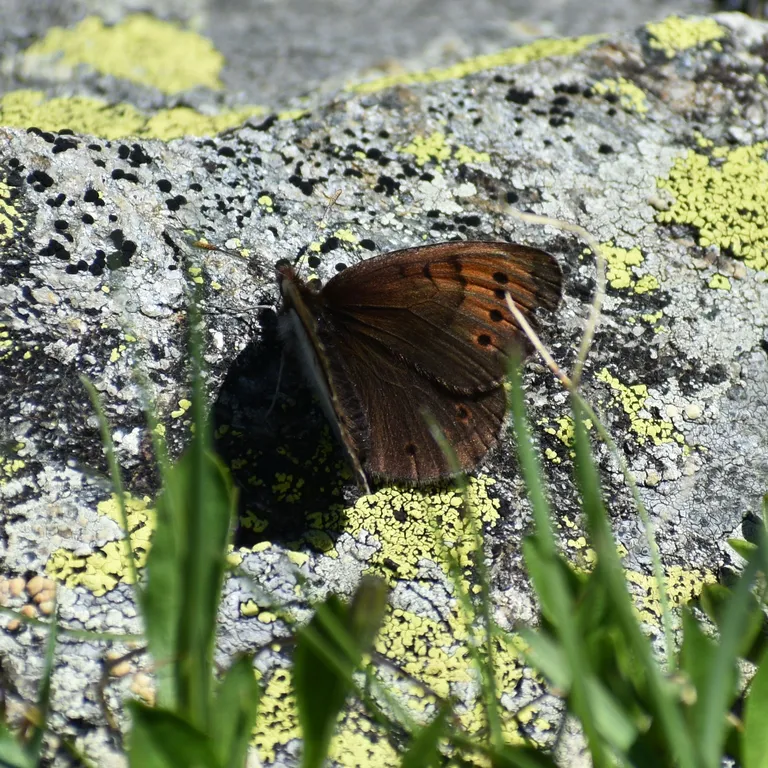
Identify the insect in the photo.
Erebia pandrose
